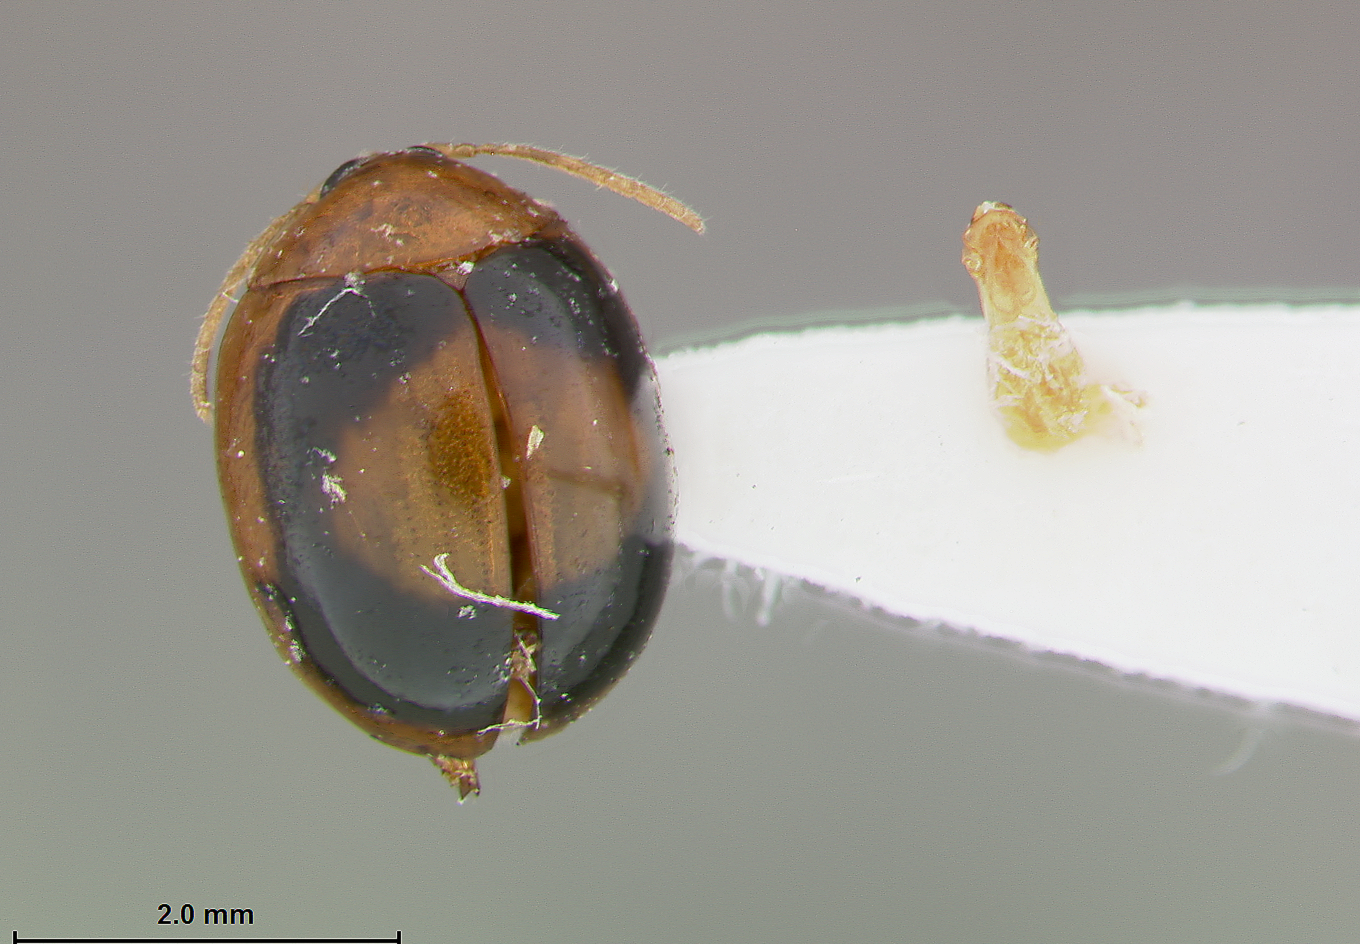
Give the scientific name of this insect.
Argopistes woodleyi
